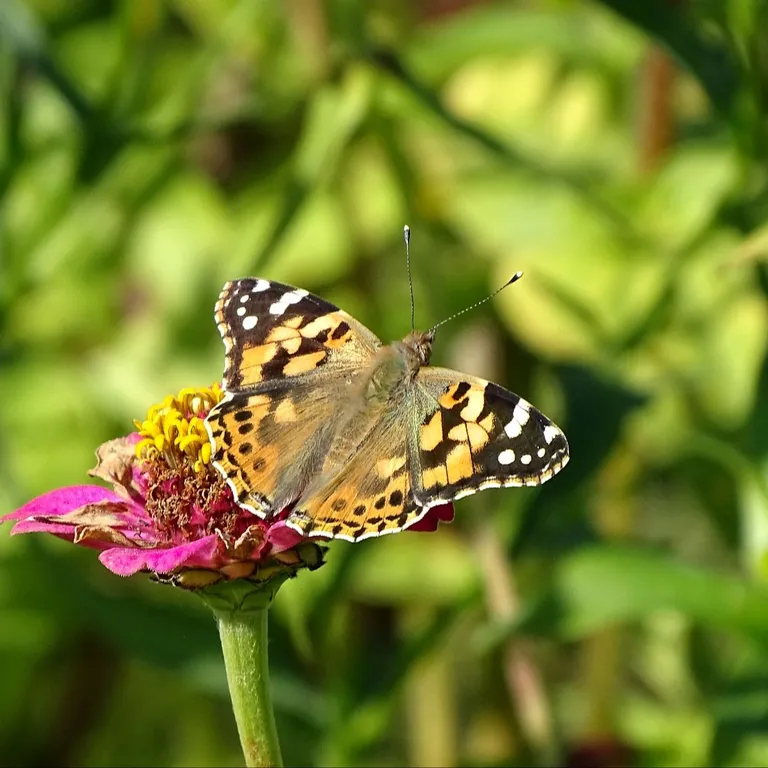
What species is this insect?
Vanessa cardui
